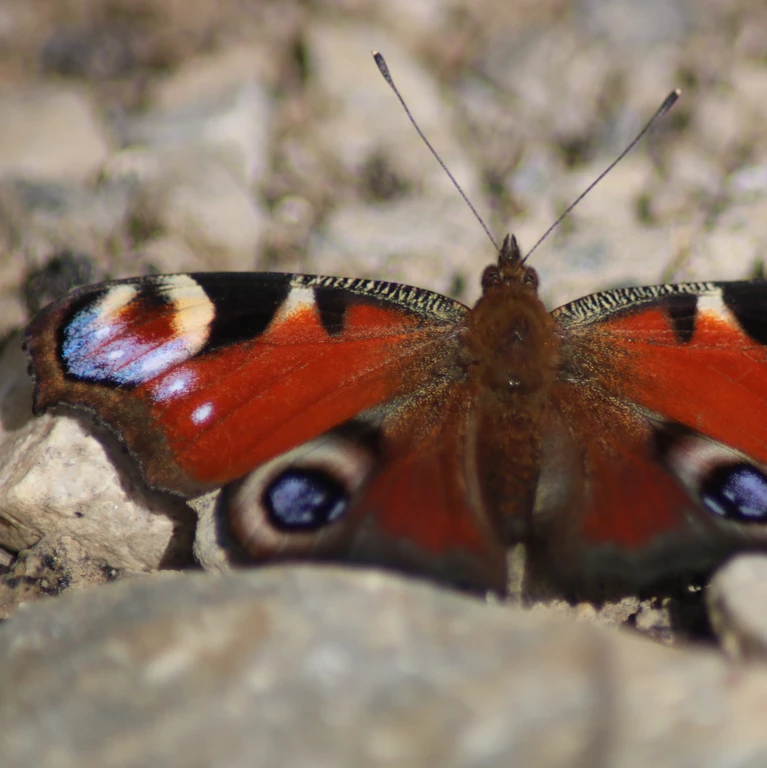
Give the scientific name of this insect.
Aglais io
